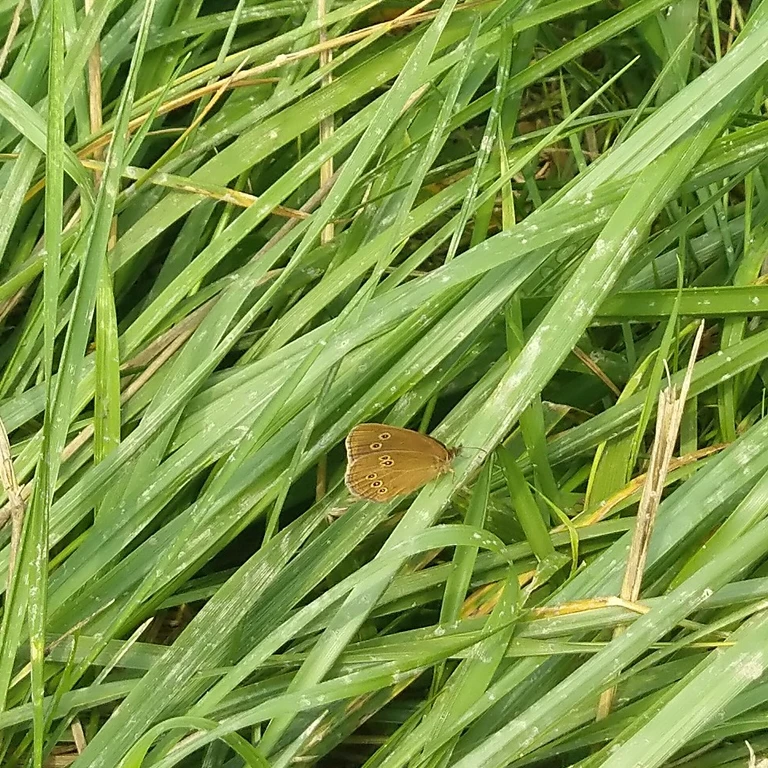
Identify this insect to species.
Aphantopus hyperantus
